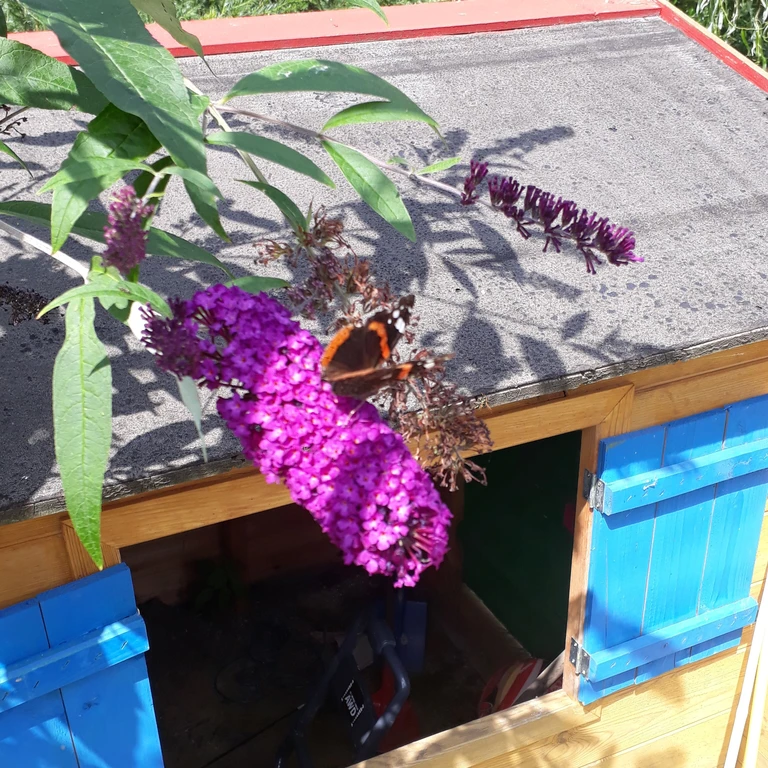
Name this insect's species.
Vanessa atalanta
